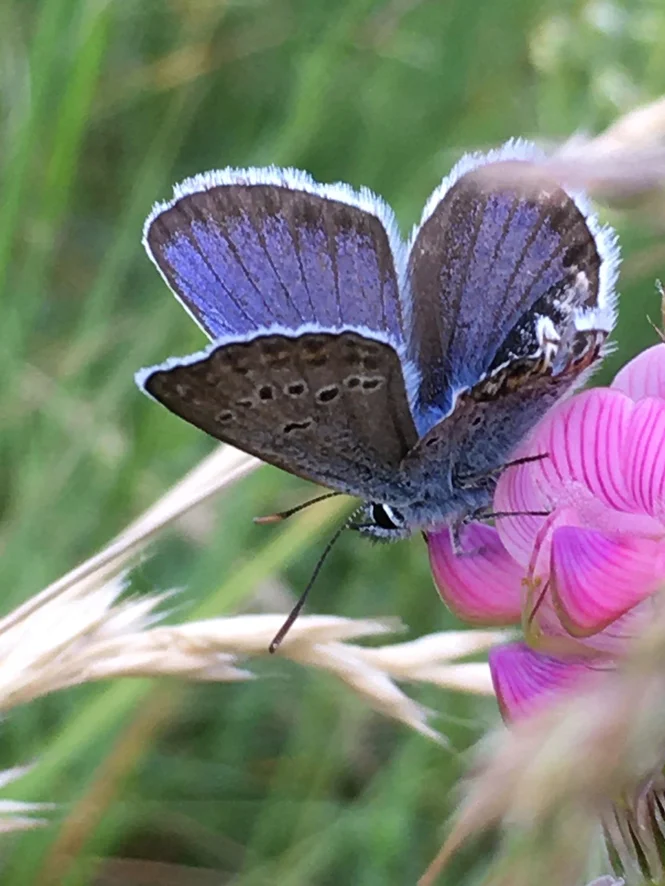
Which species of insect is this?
Plebejus argus
